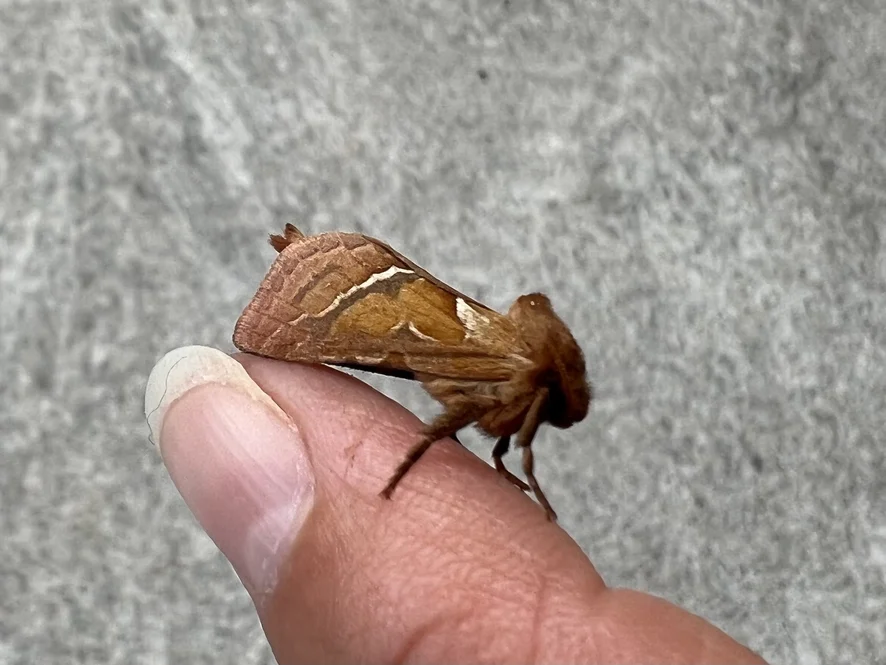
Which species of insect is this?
Triodia sylvina
